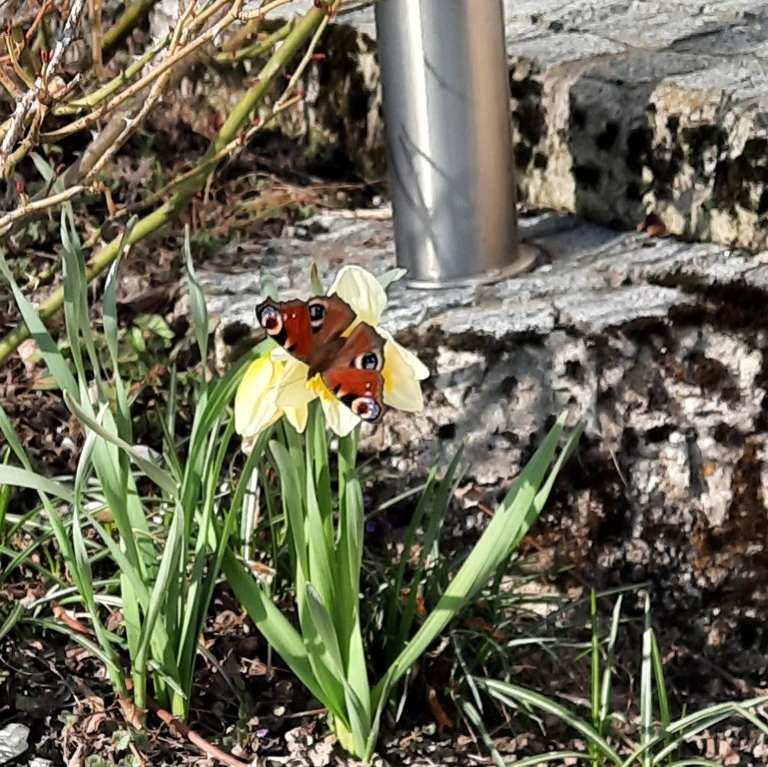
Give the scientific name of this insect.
Aglais io
